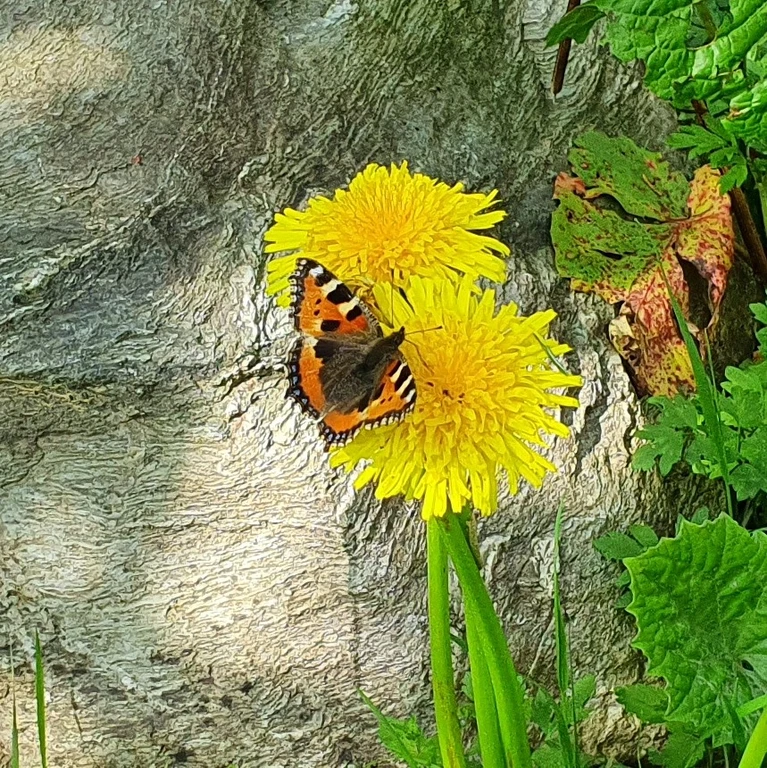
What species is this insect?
Aglais urticae
